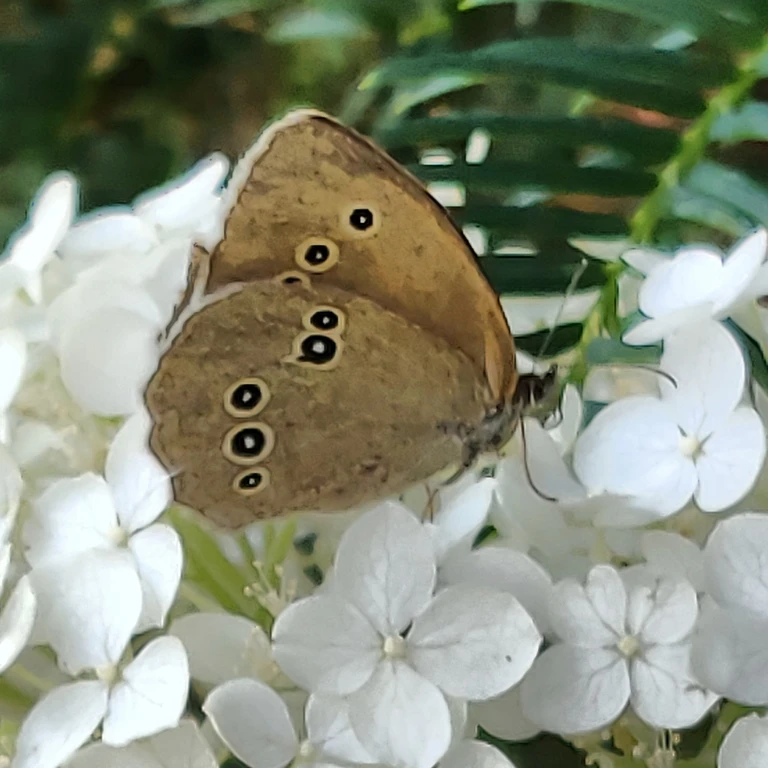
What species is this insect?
Aphantopus hyperantus
